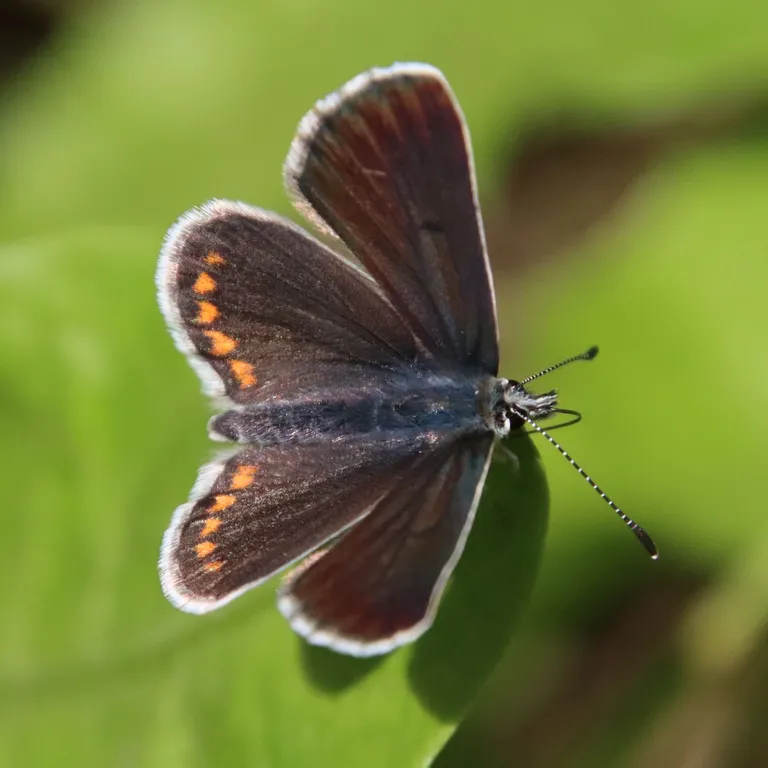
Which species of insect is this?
Aricia agestis/artaxerxes
